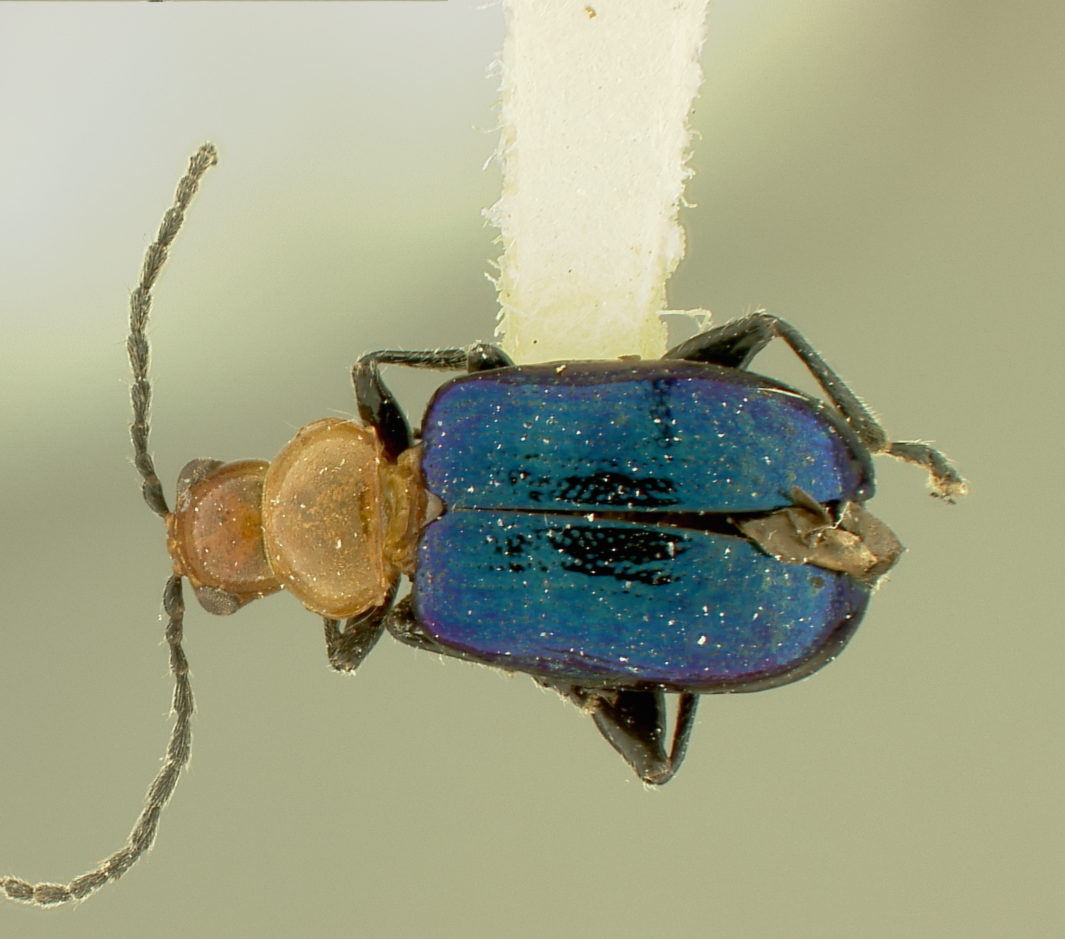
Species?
Cyrsylus cubensis
